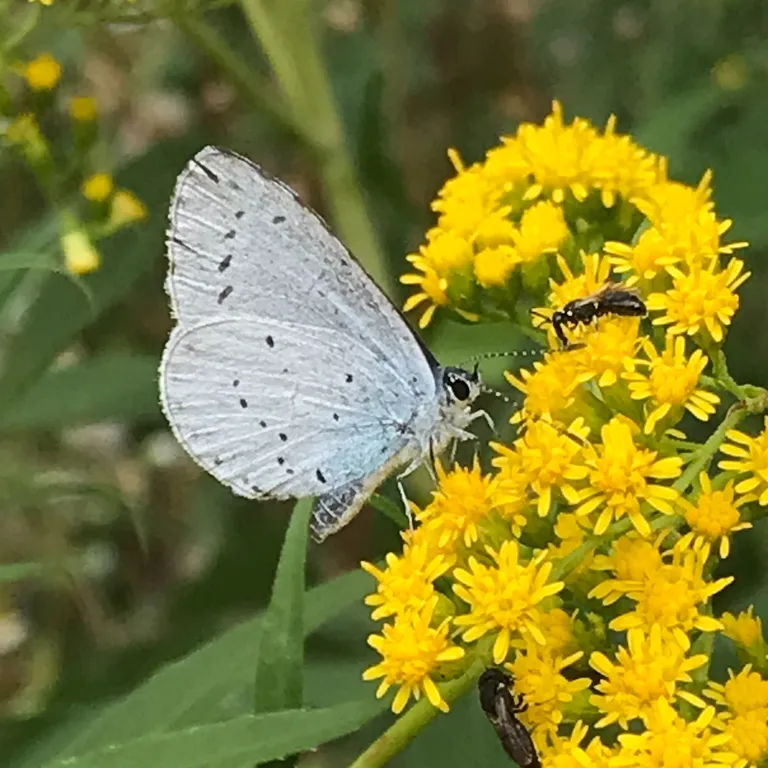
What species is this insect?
Celastrina argiolus
